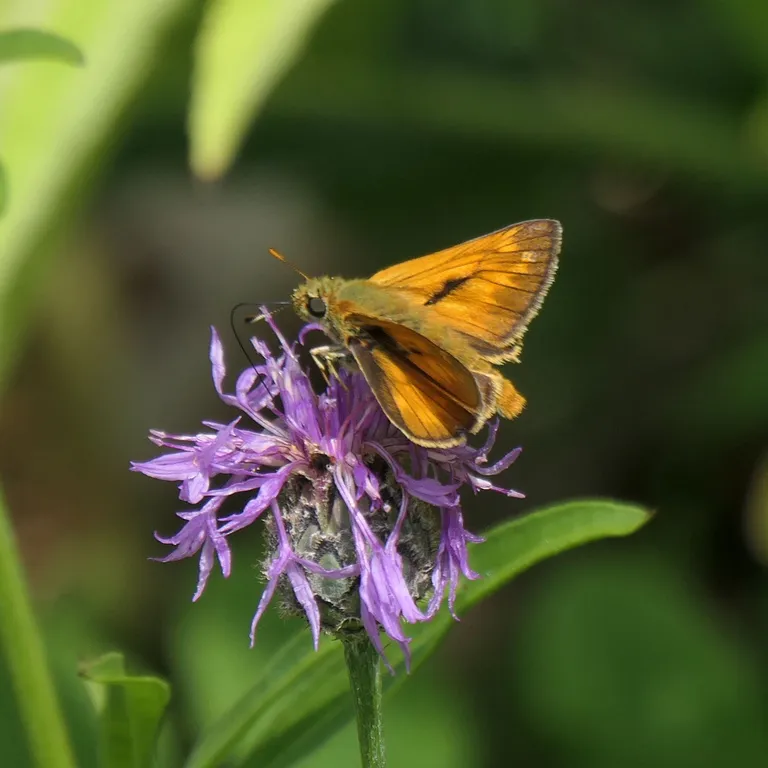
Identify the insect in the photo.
Ochlodes sylvanus (also Ochlodes venata)
